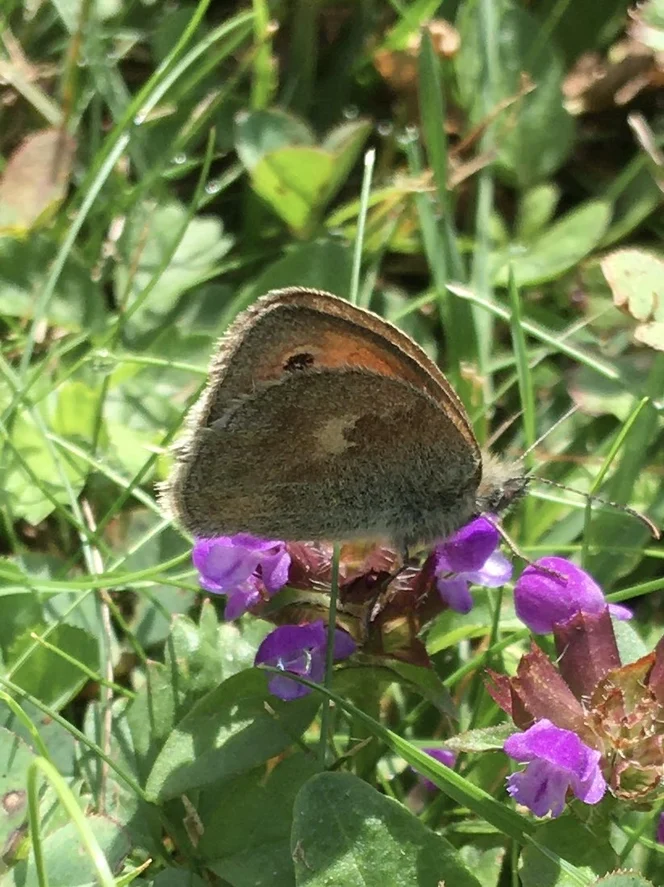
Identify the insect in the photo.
Coenonympha pamphilus
